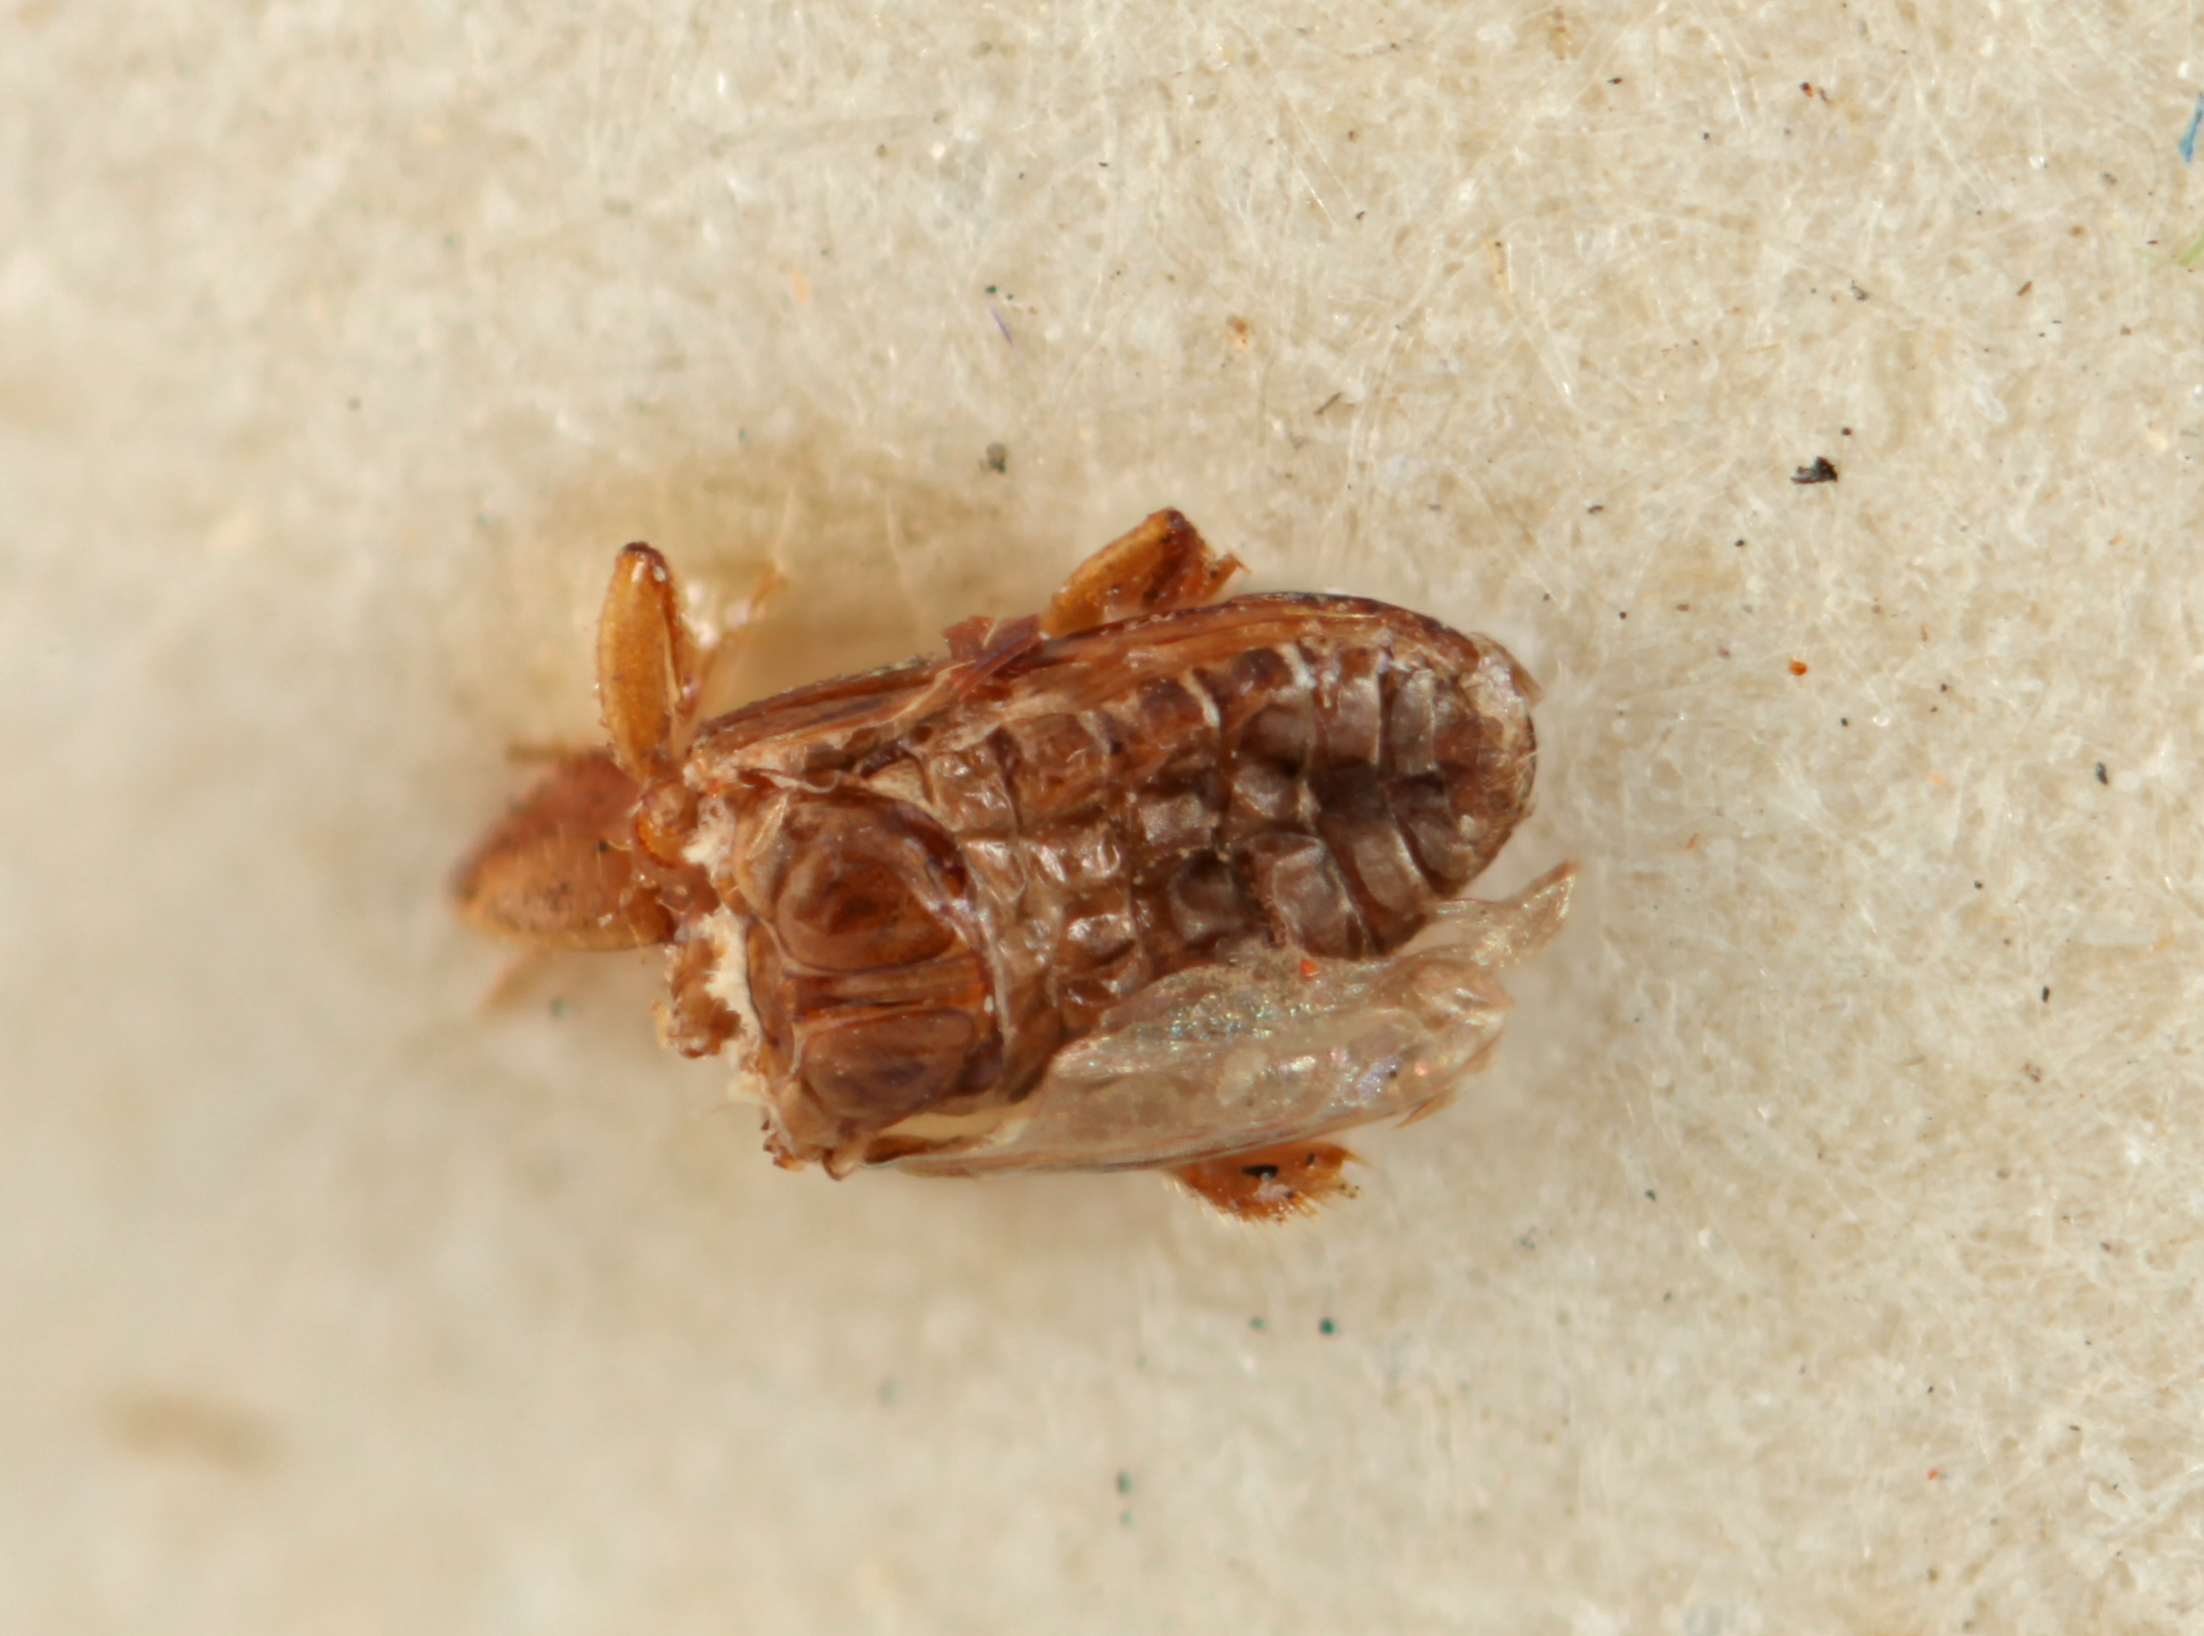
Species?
Xyleborus angustior
